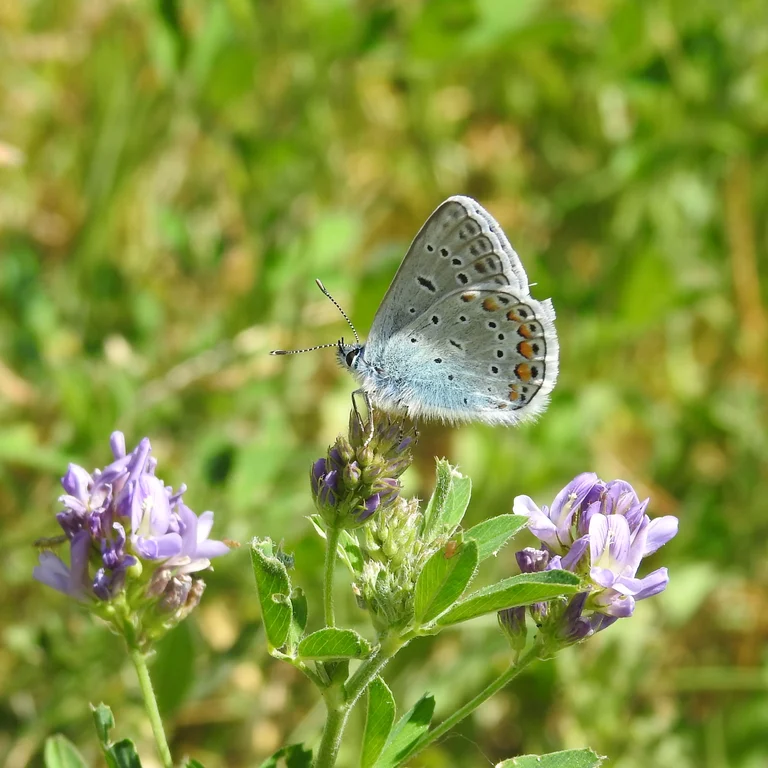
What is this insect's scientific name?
Polyommatus icarus
